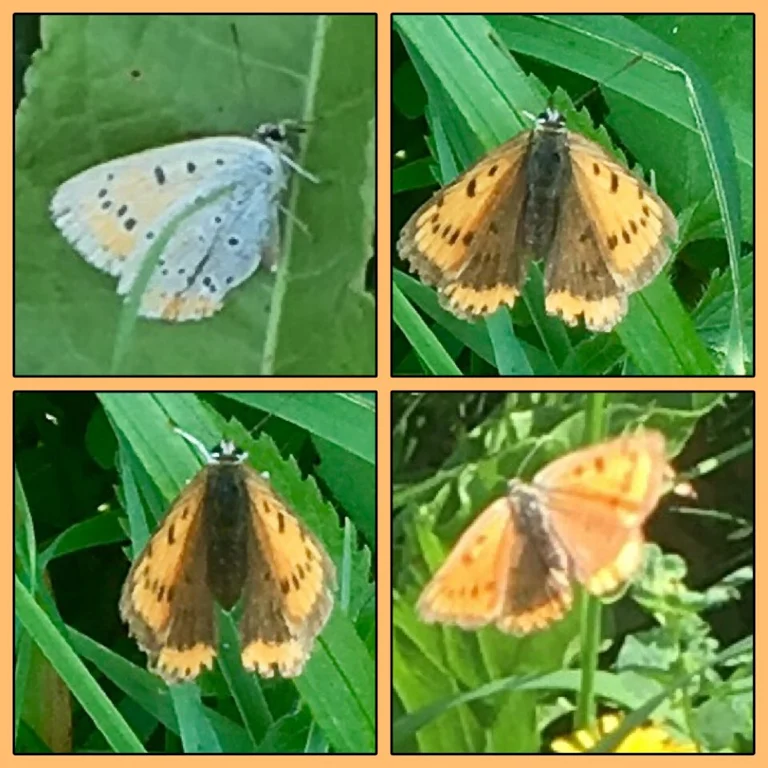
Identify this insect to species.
Lycaena dispar
